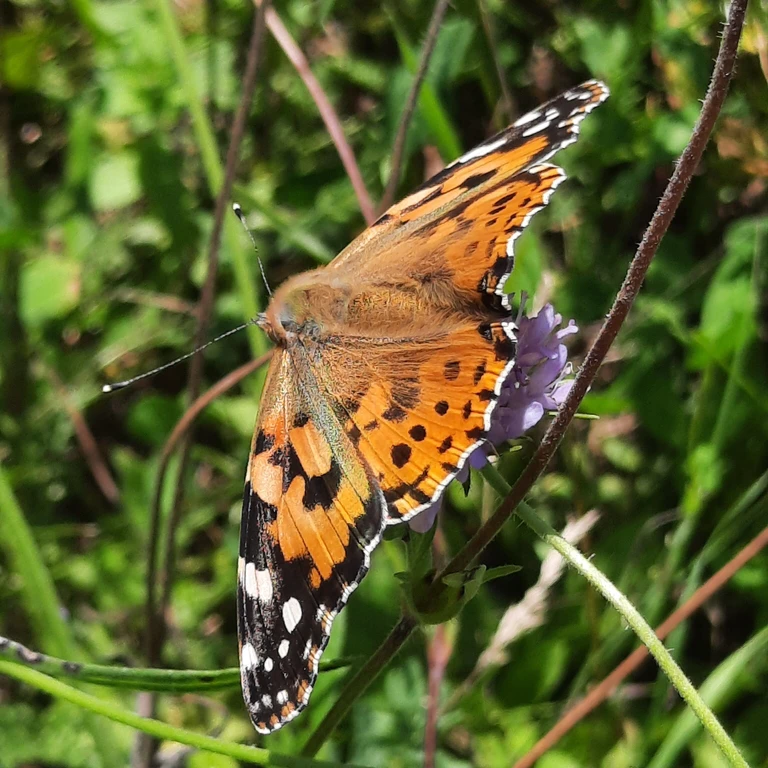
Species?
Vanessa cardui
